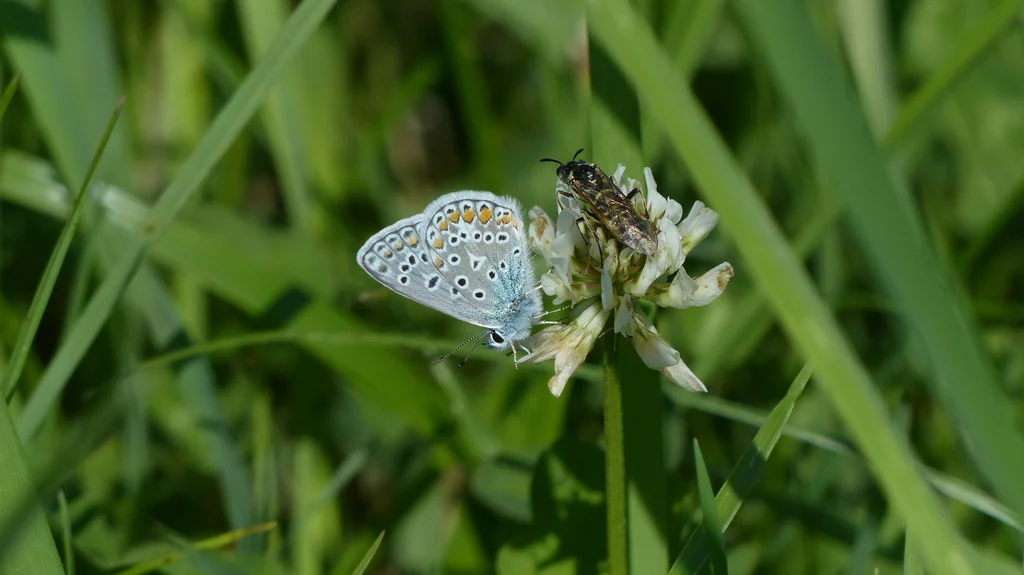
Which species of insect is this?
Polyommatus icarus
